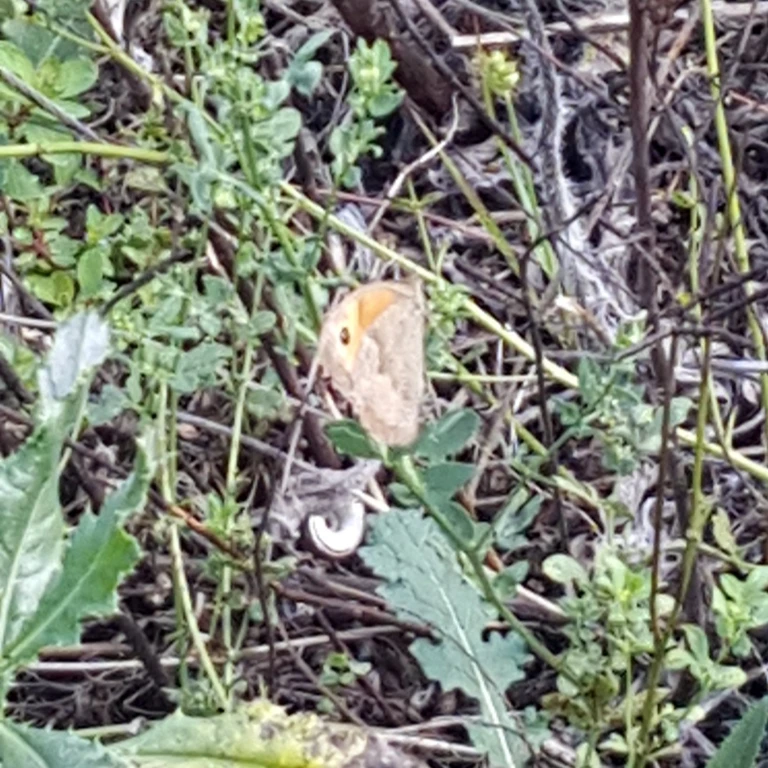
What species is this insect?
Maniola jurtina
